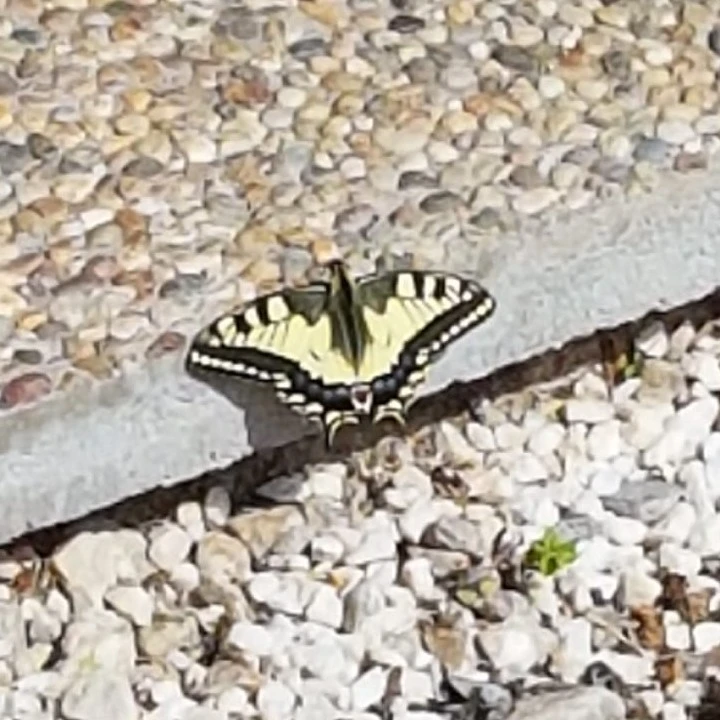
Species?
Papilio machaon
